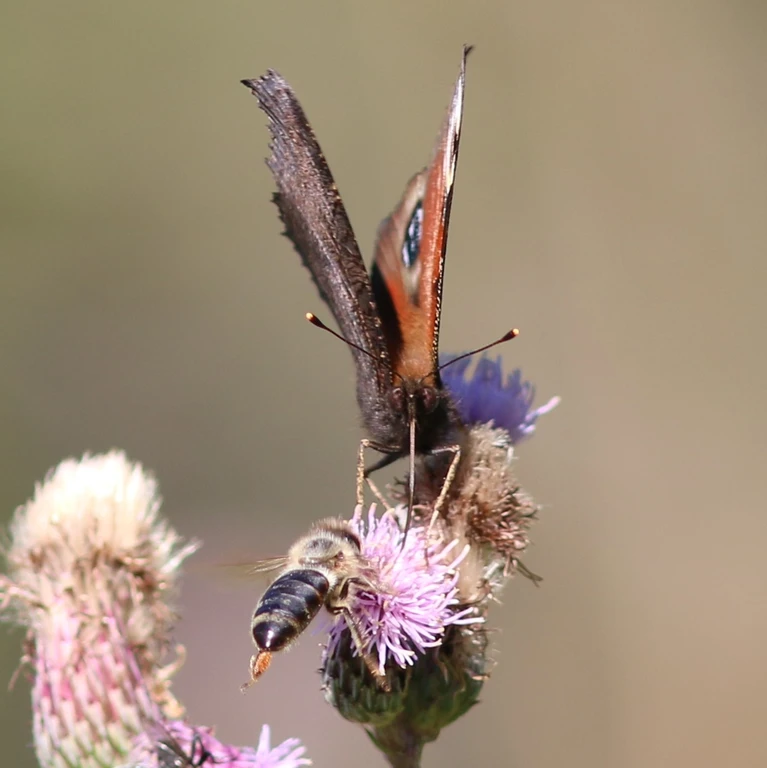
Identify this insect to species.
Aglais io
